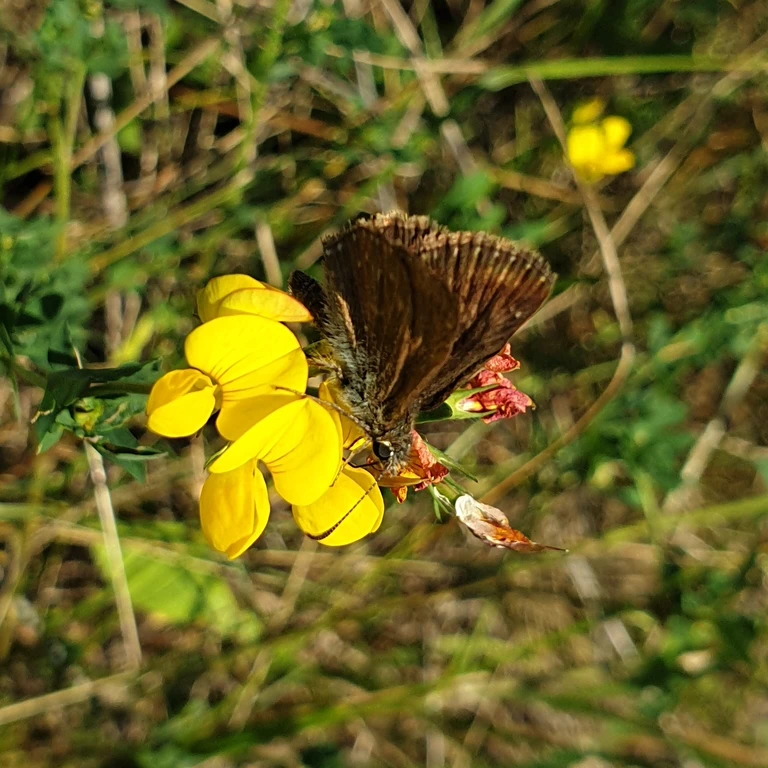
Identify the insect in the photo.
Erynnis tages
